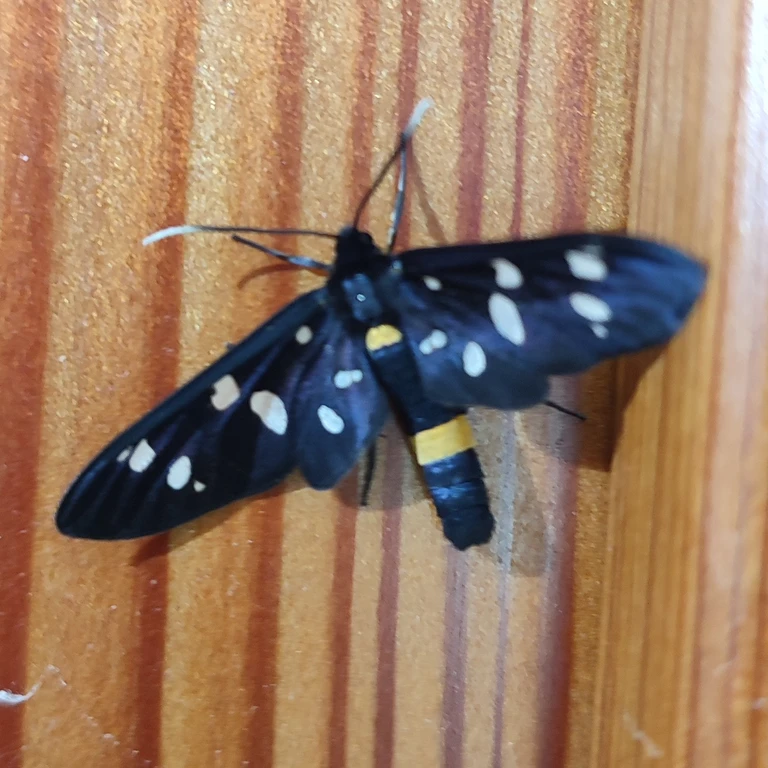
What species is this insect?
Amata phegea
